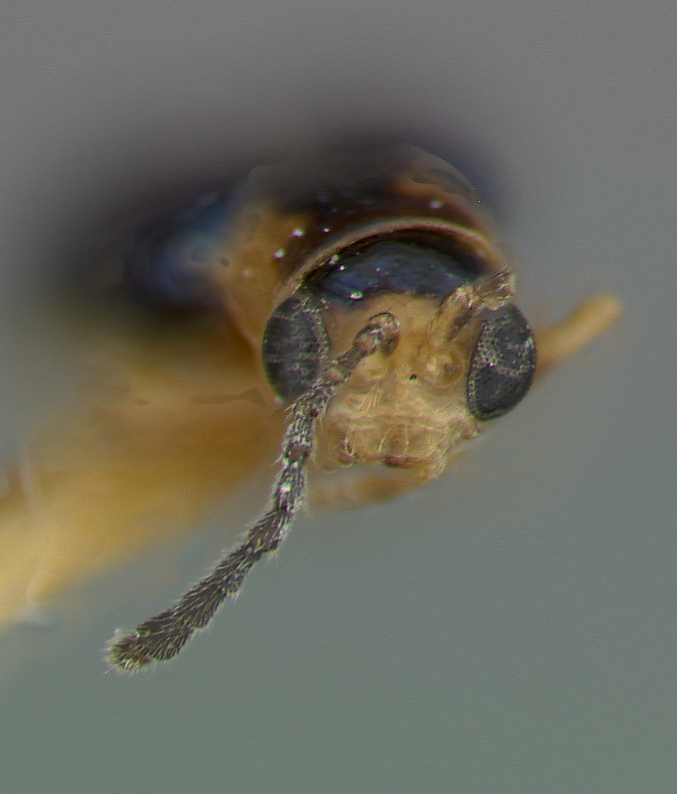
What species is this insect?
Ectmesopus occipitalis
